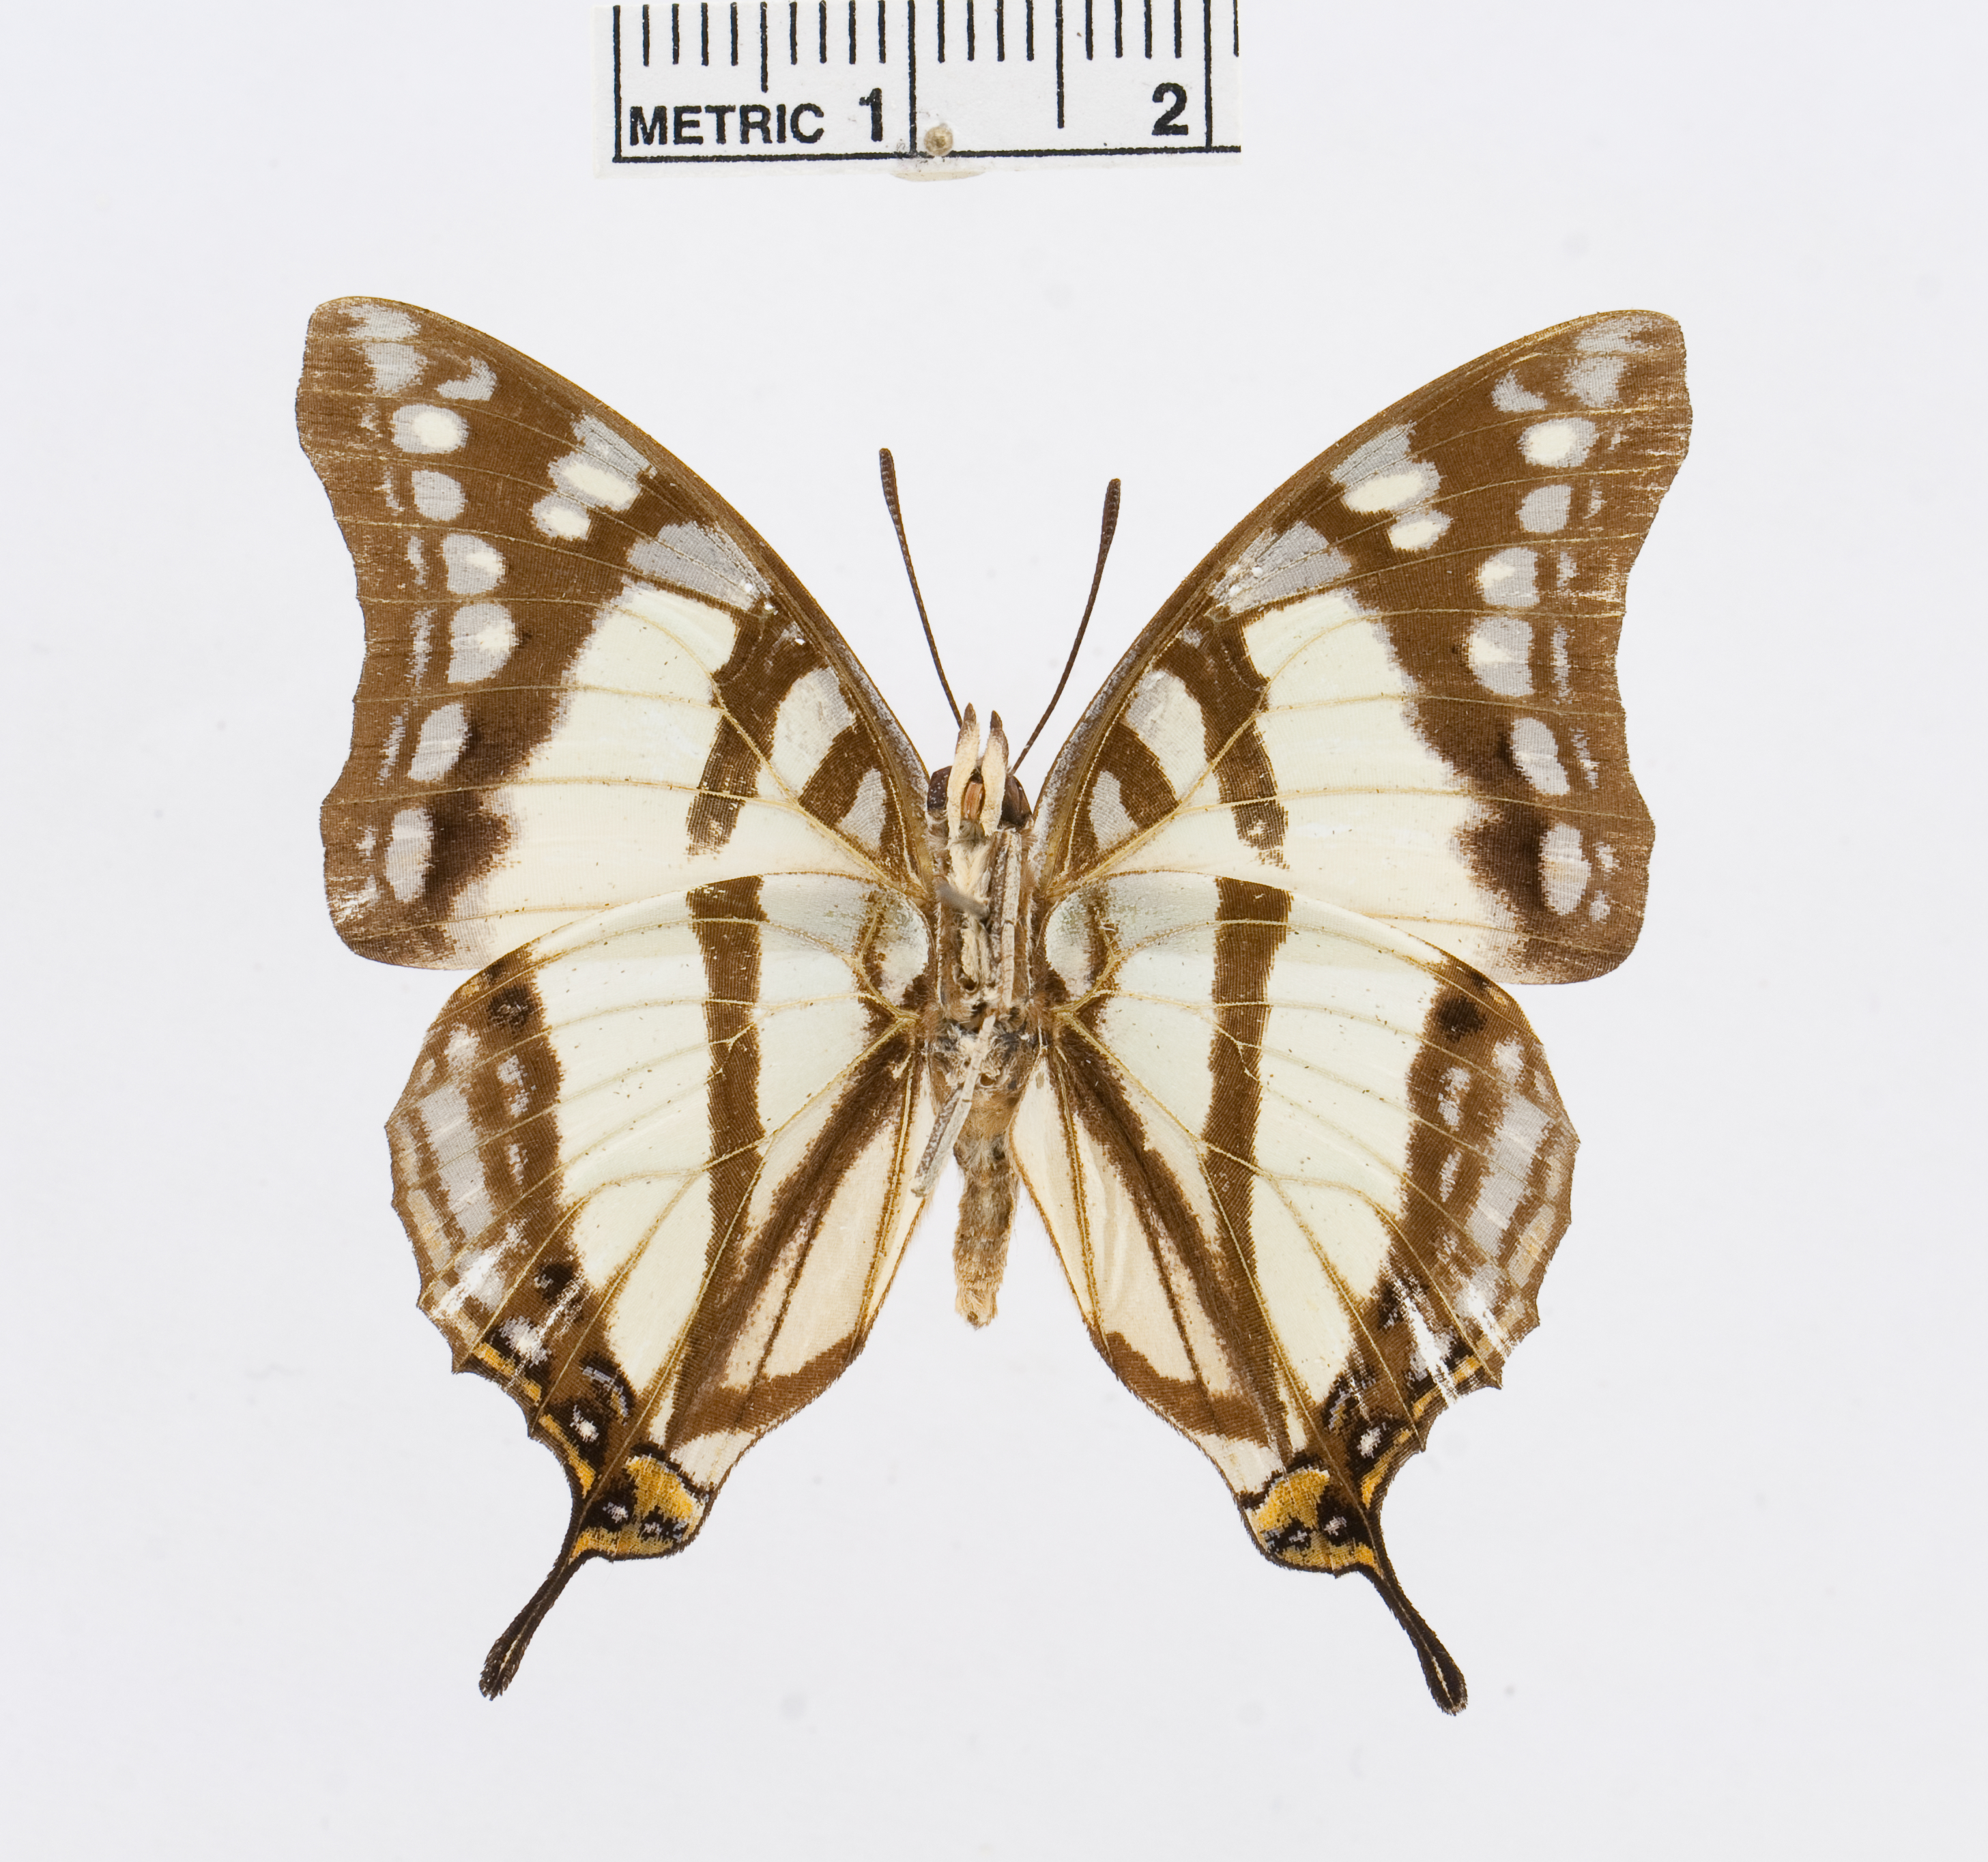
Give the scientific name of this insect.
Charaxes zoolina
